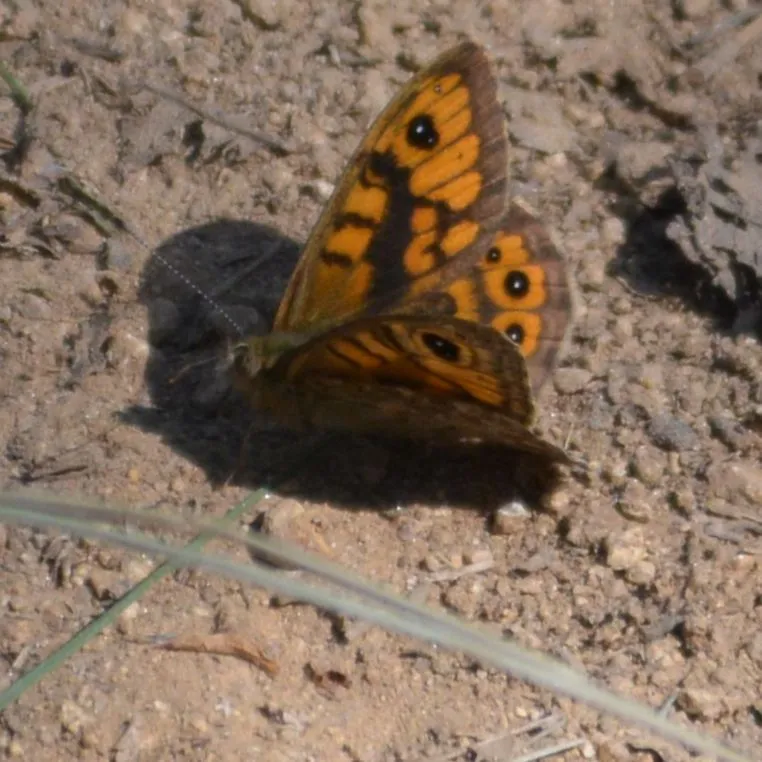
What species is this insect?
Lasiommata megera (also Pararge megera)
